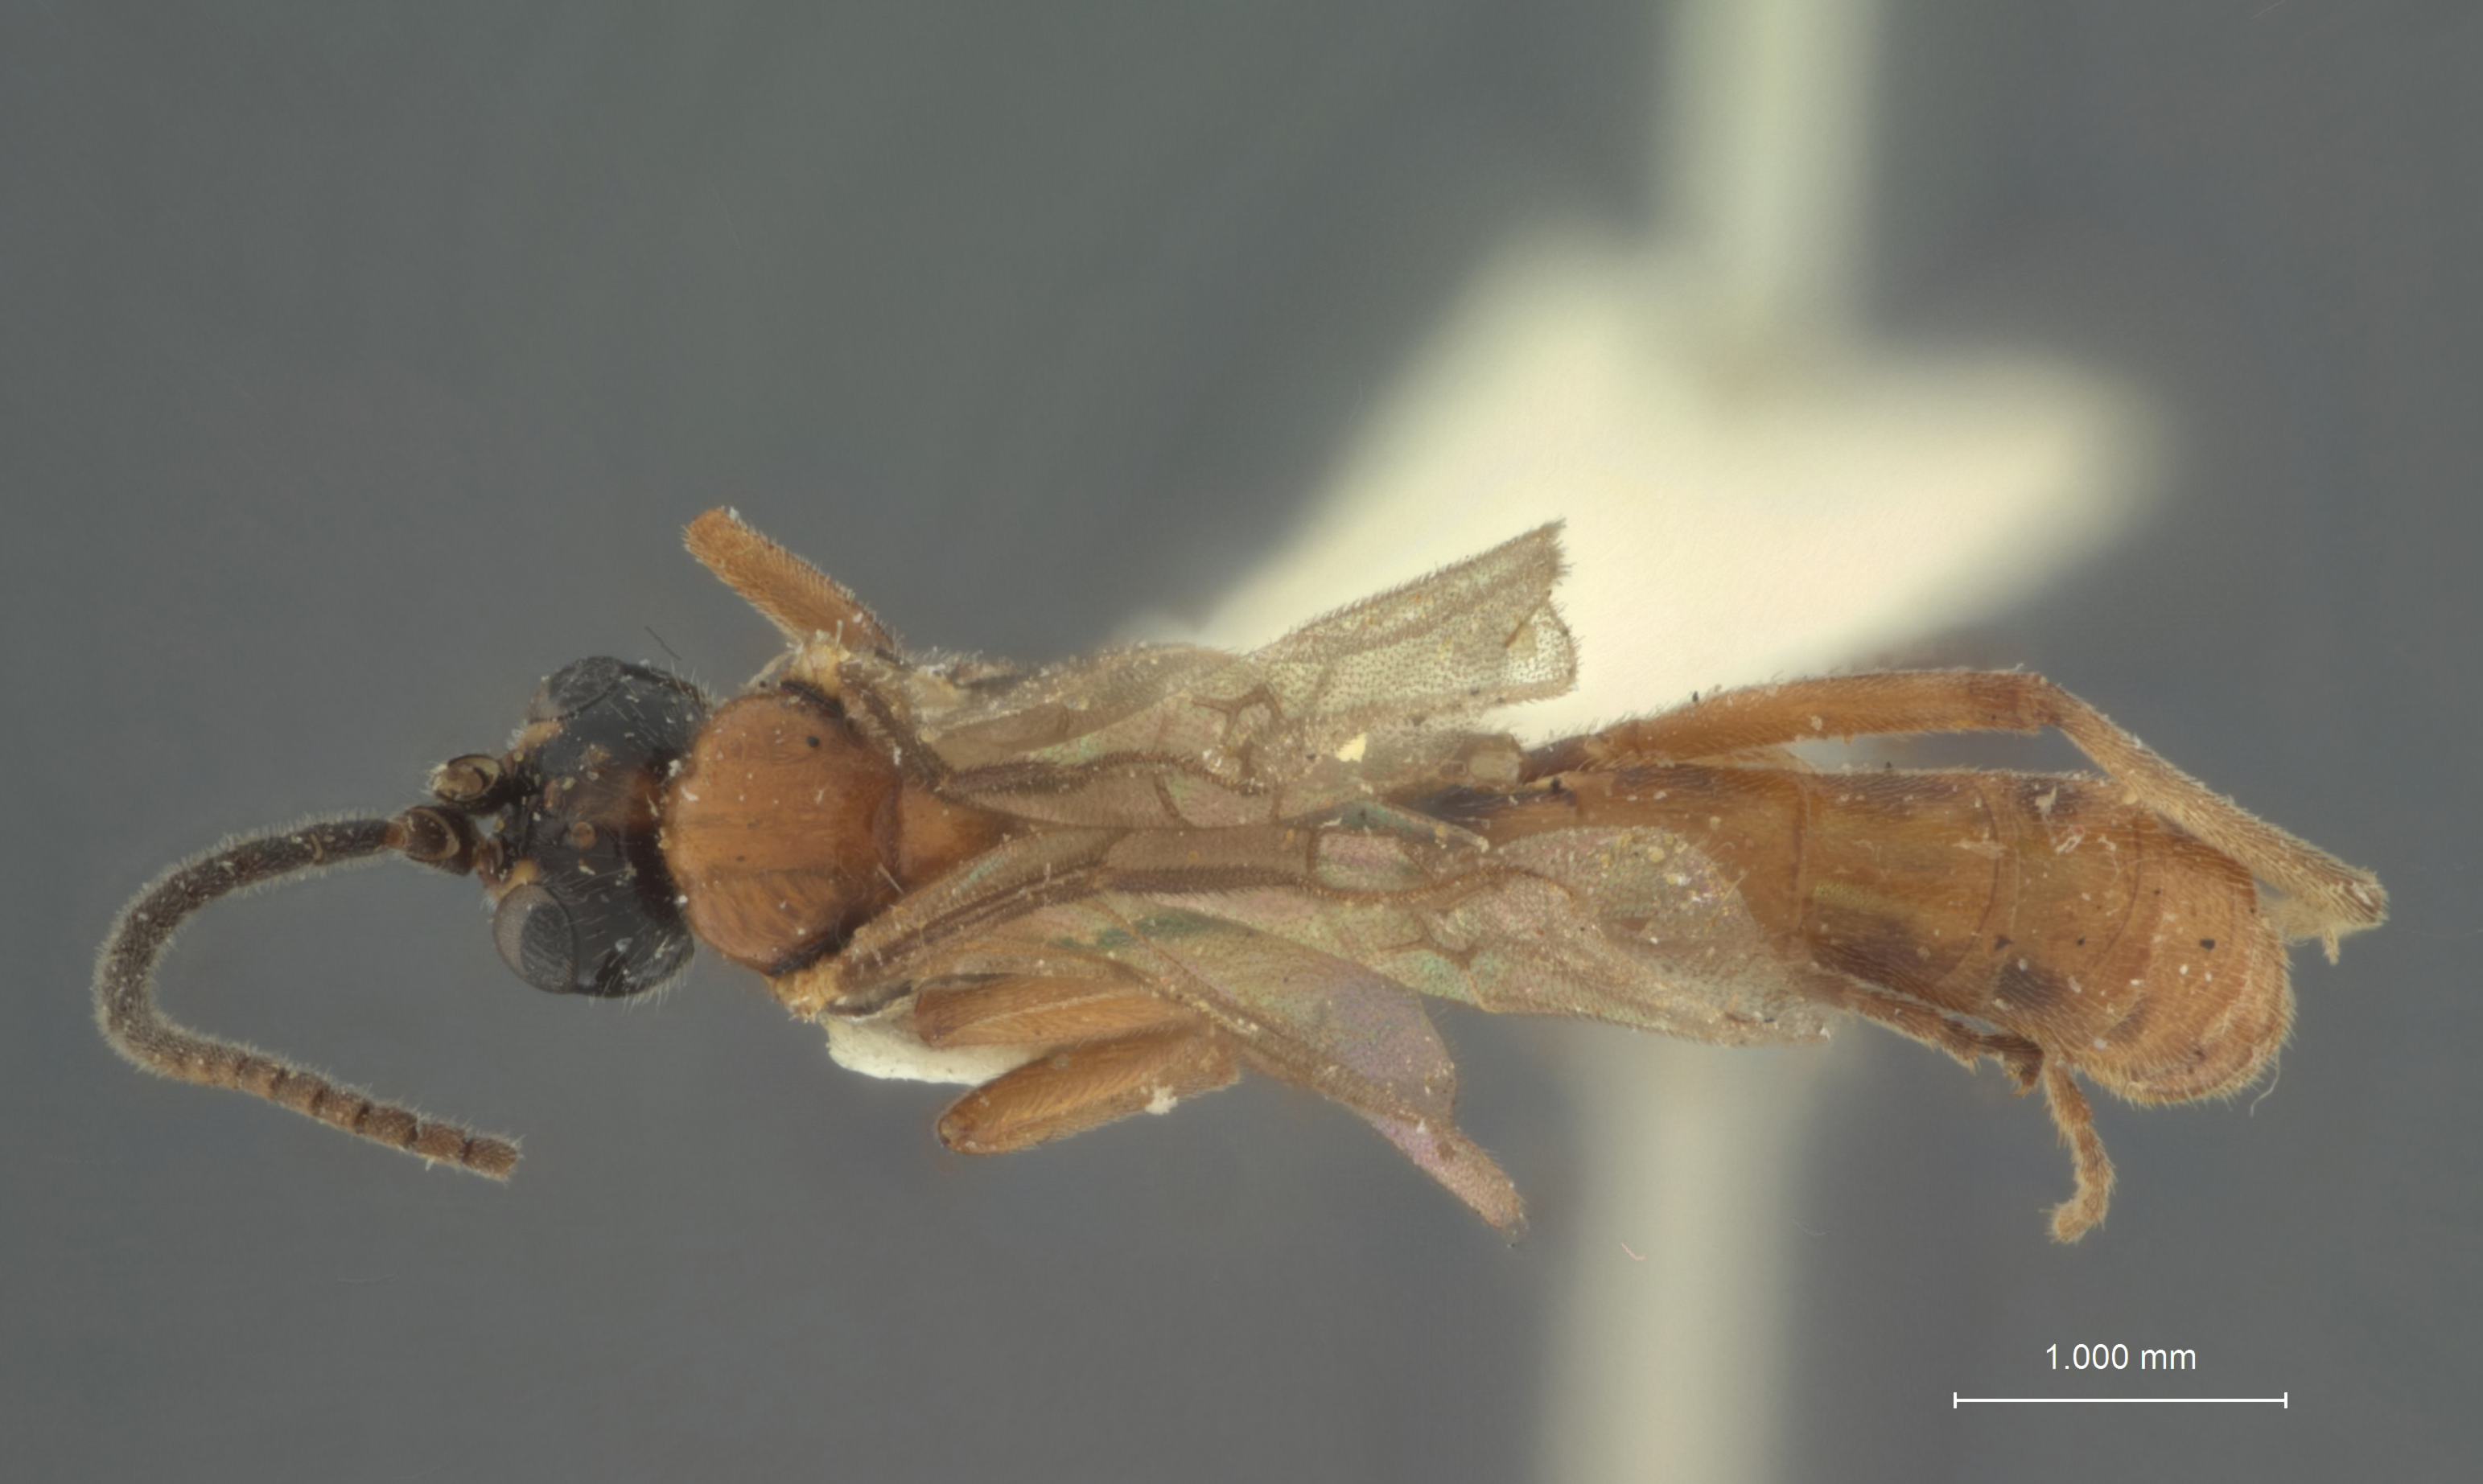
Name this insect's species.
Centeterus dorsator
